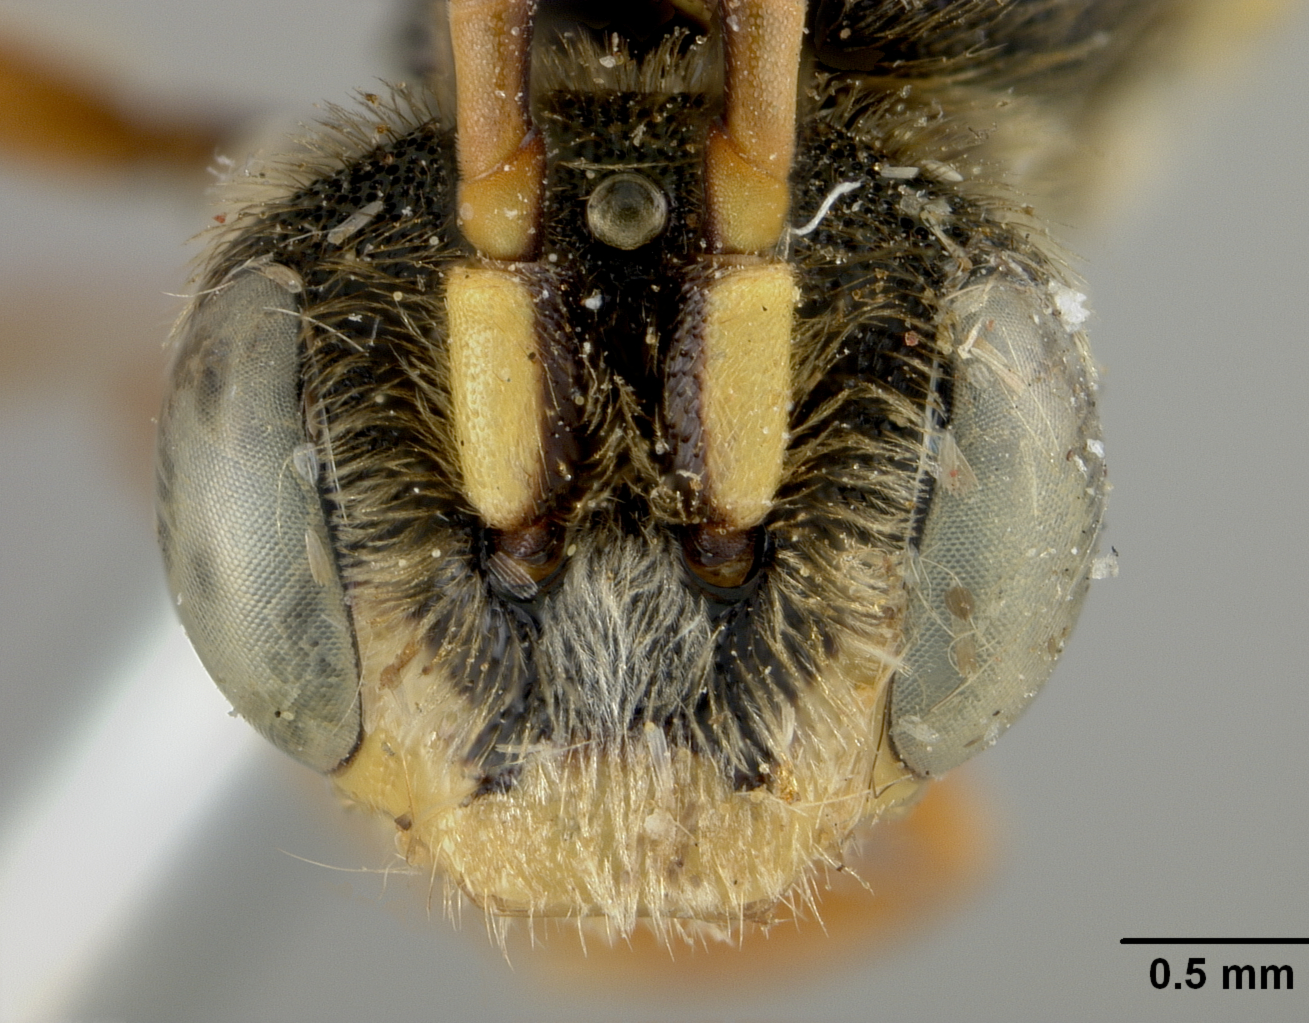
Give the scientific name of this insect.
Nomada scitiformis
